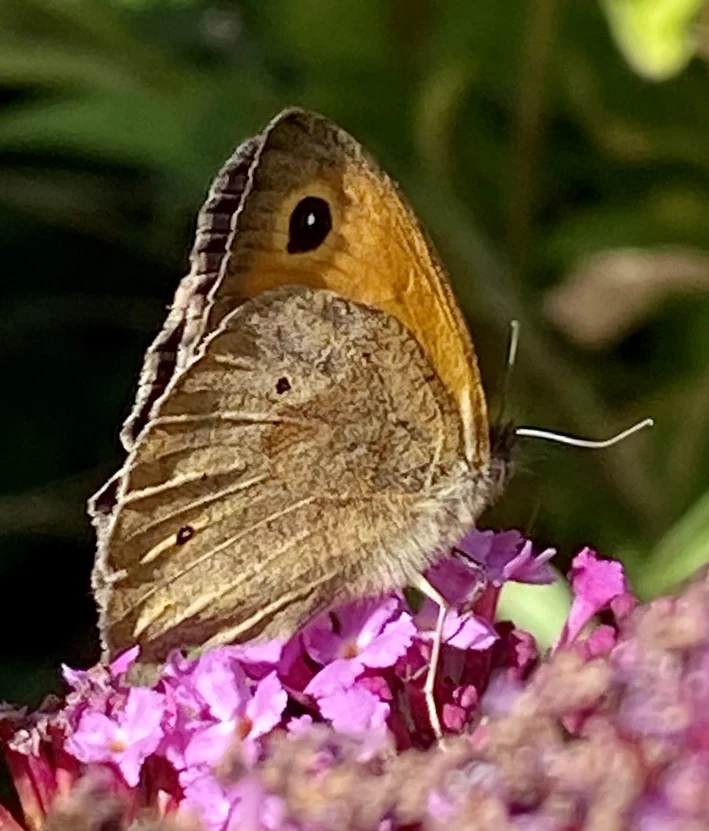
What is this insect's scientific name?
Maniola jurtina
